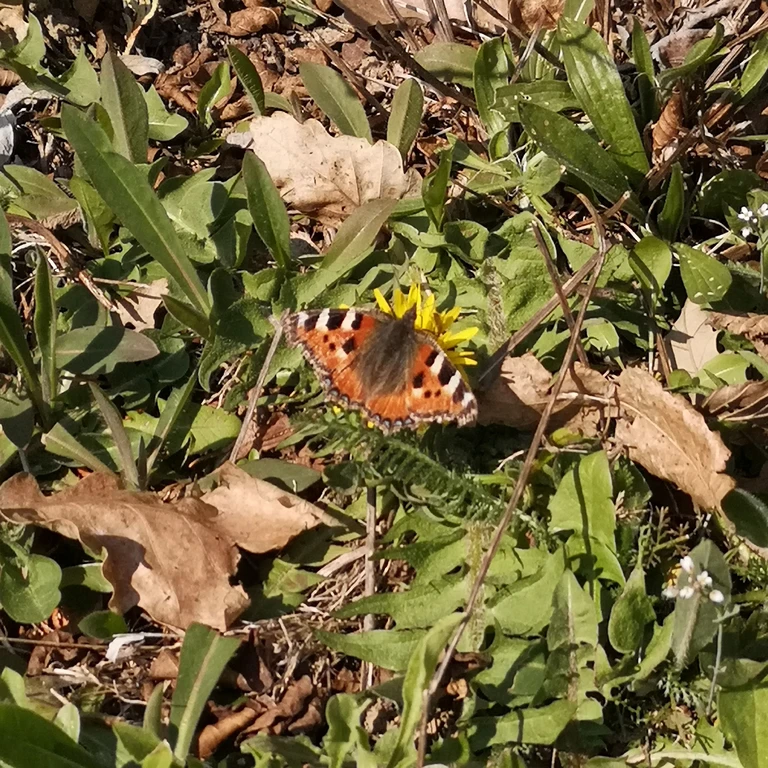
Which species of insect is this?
Aglais urticae
